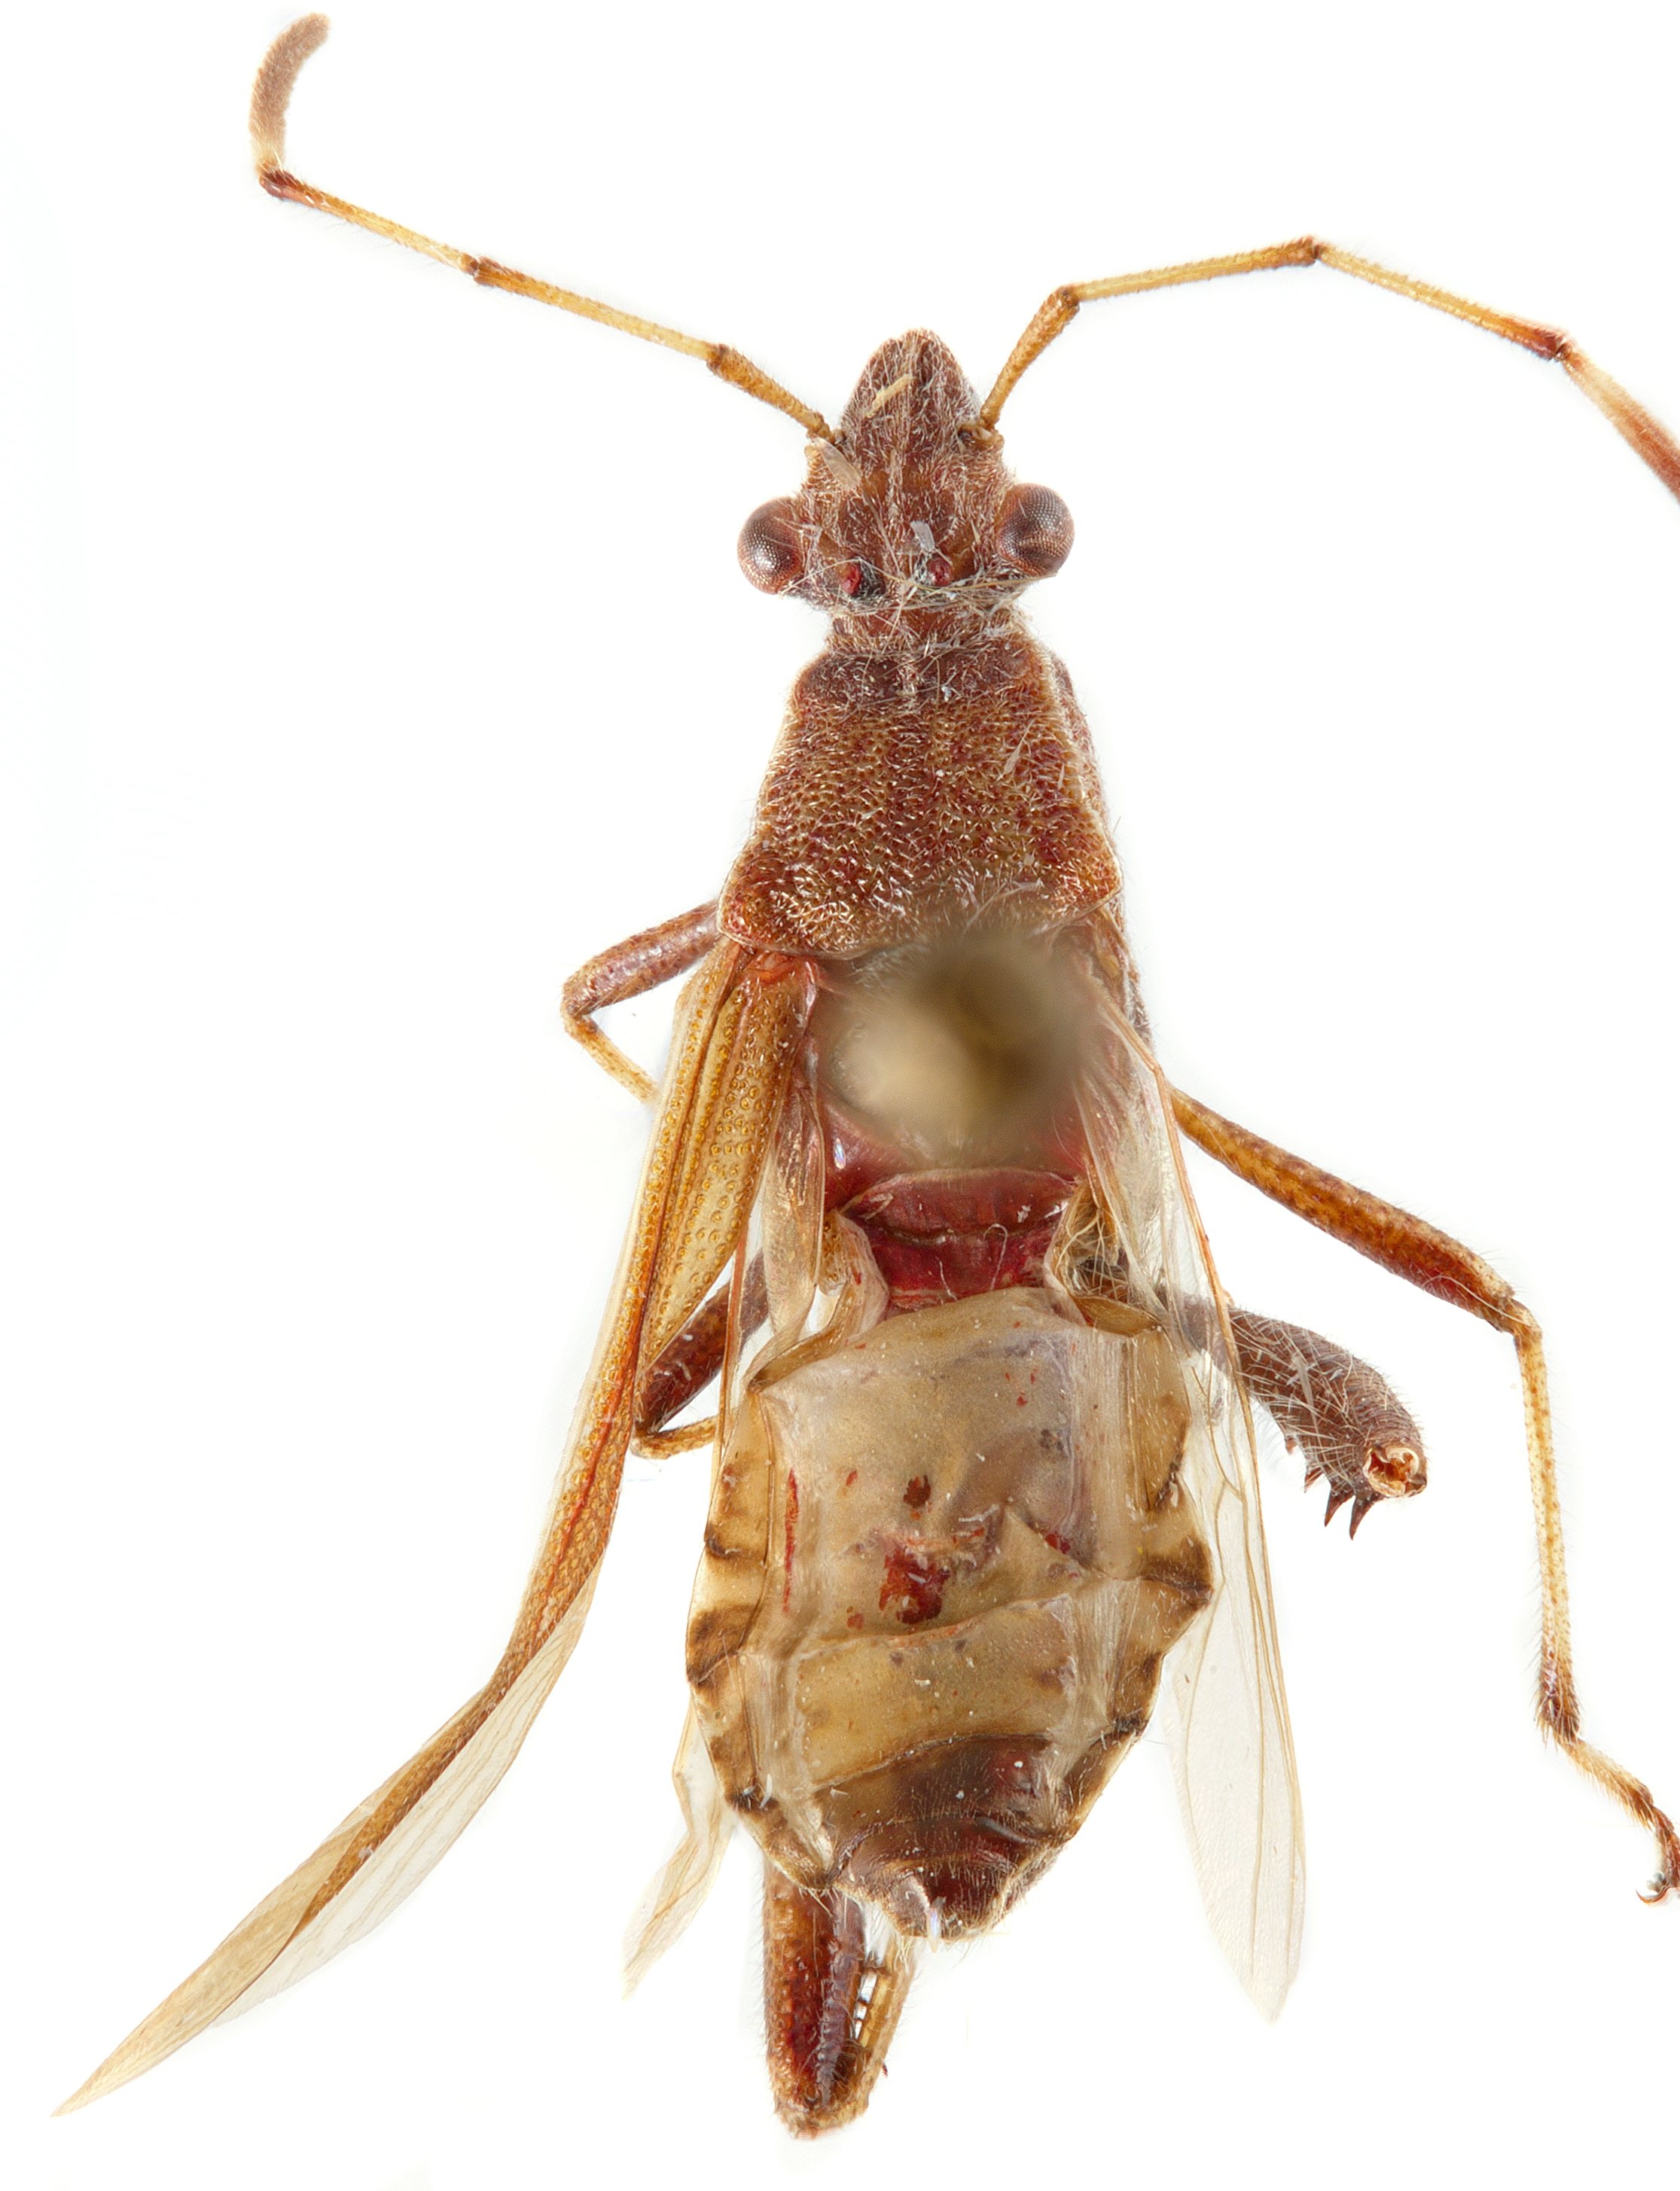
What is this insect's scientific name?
Burtinus luteomarginatus
